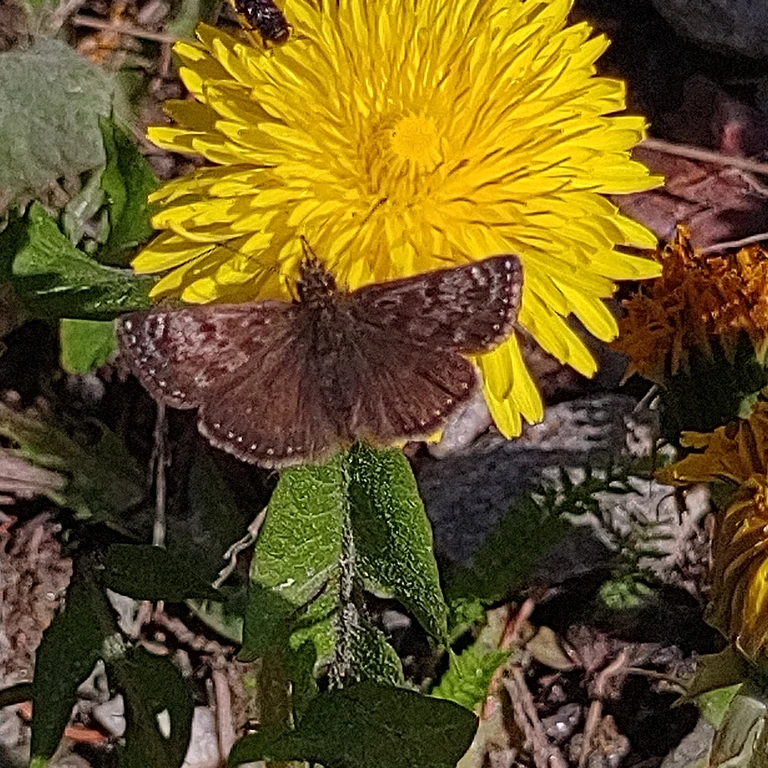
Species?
Erynnis tages
